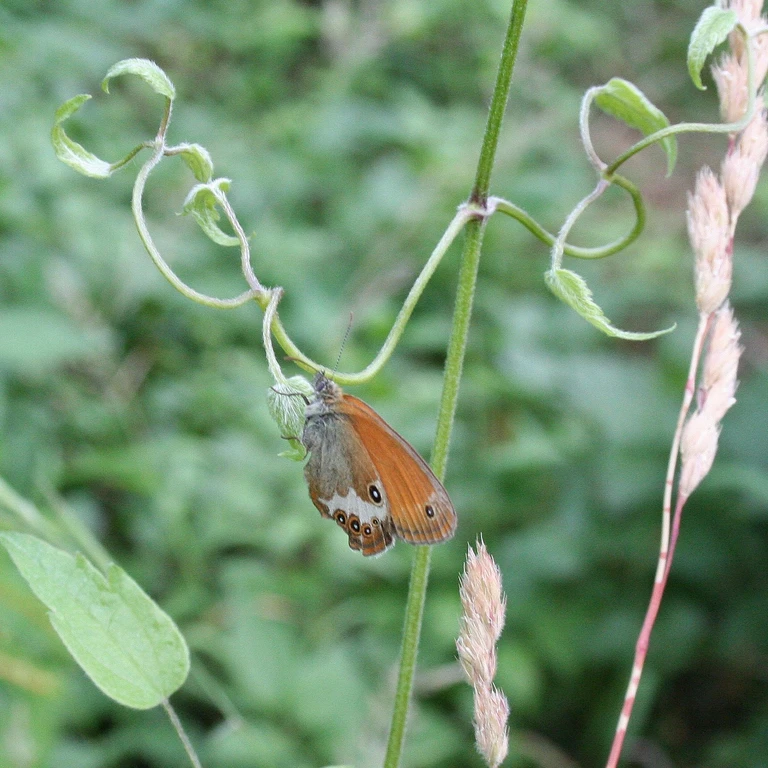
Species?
Coenonympha arcania
